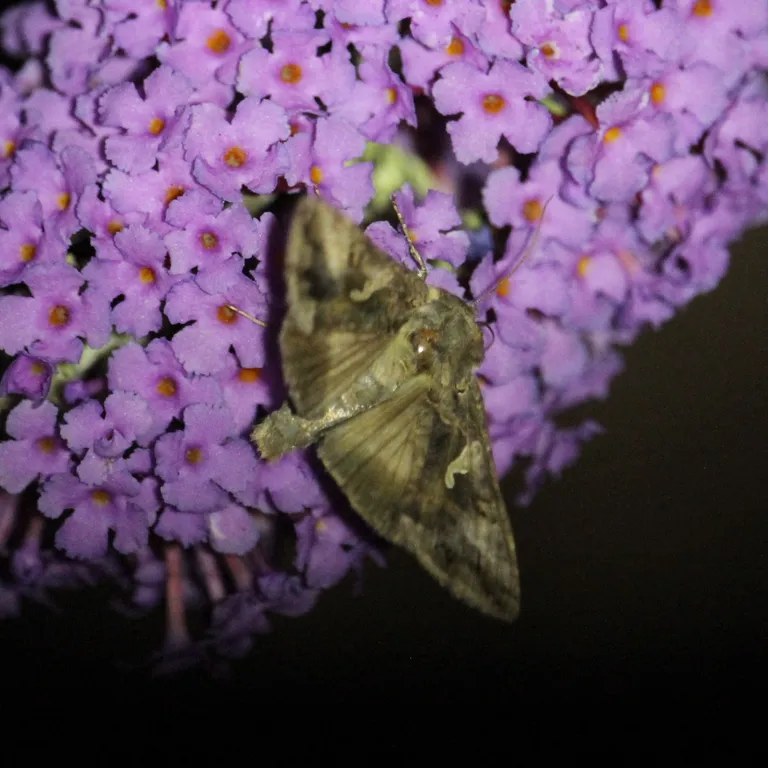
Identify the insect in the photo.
Autographa gamma
